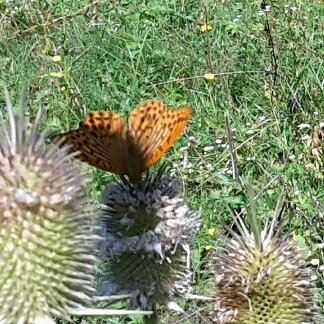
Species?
Argynnis paphia
